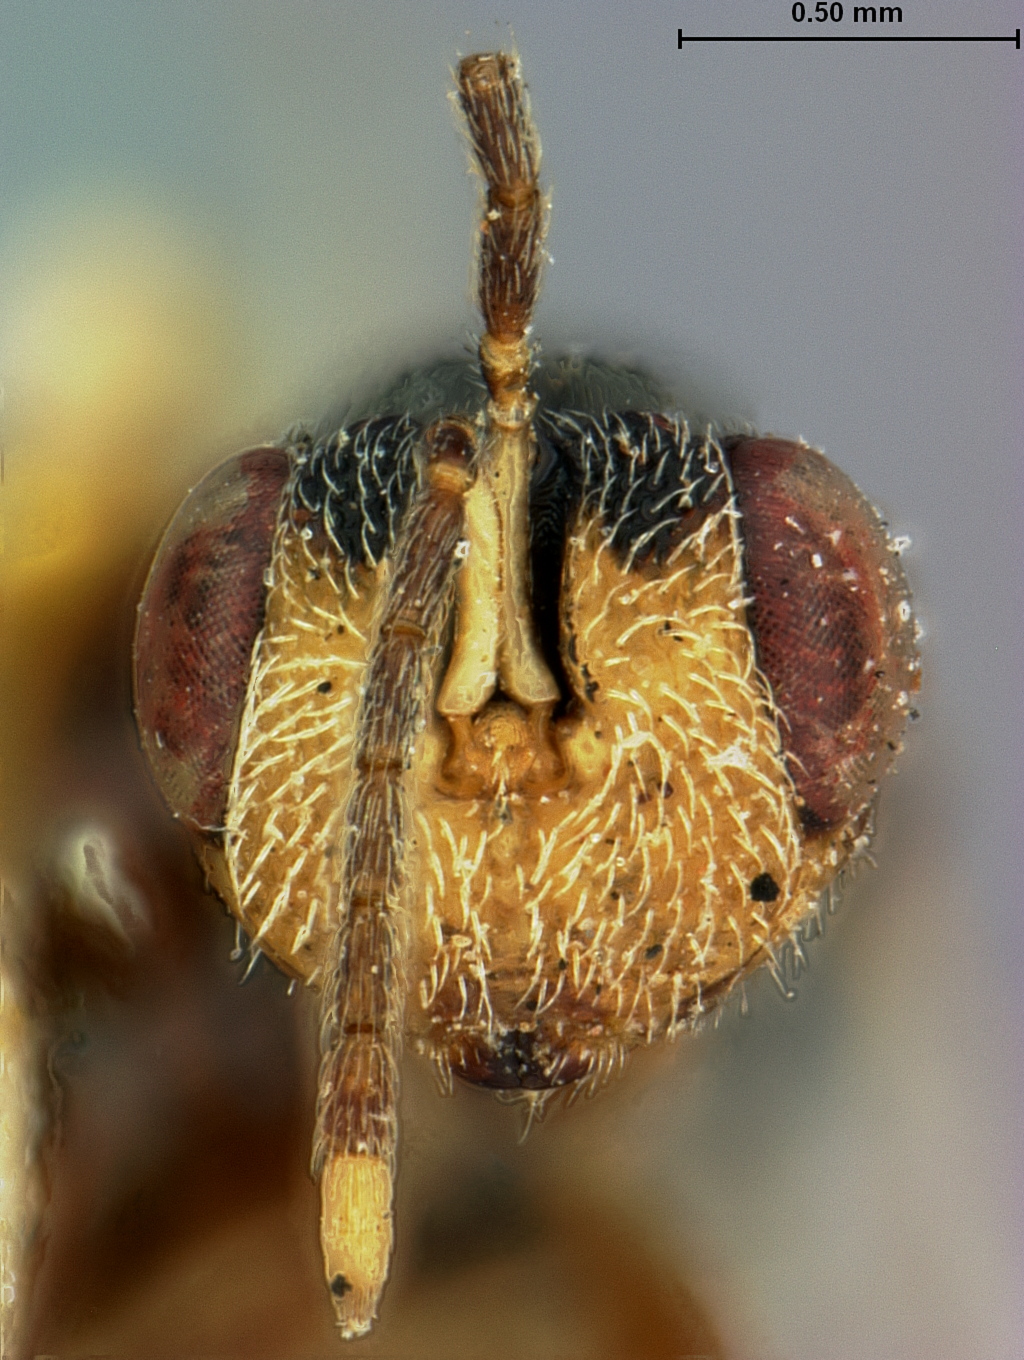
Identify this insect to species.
Eurytoma agrili
